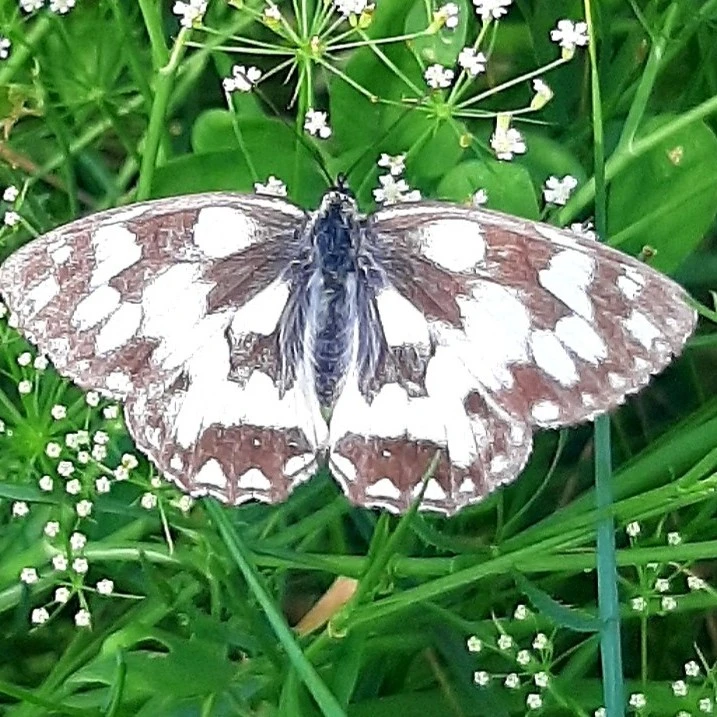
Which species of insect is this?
Melanargia galathea
